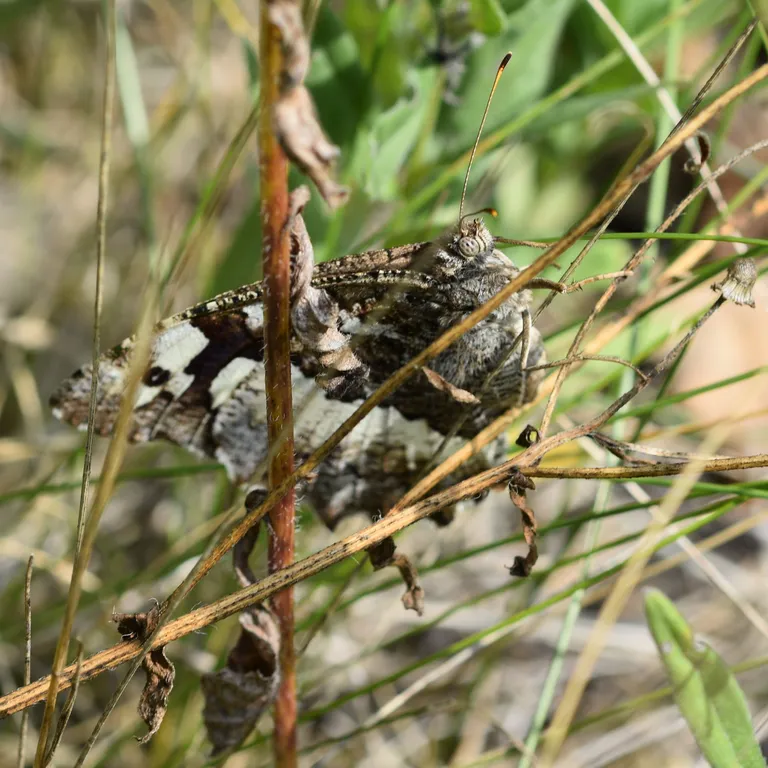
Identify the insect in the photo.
Brintesia circe
